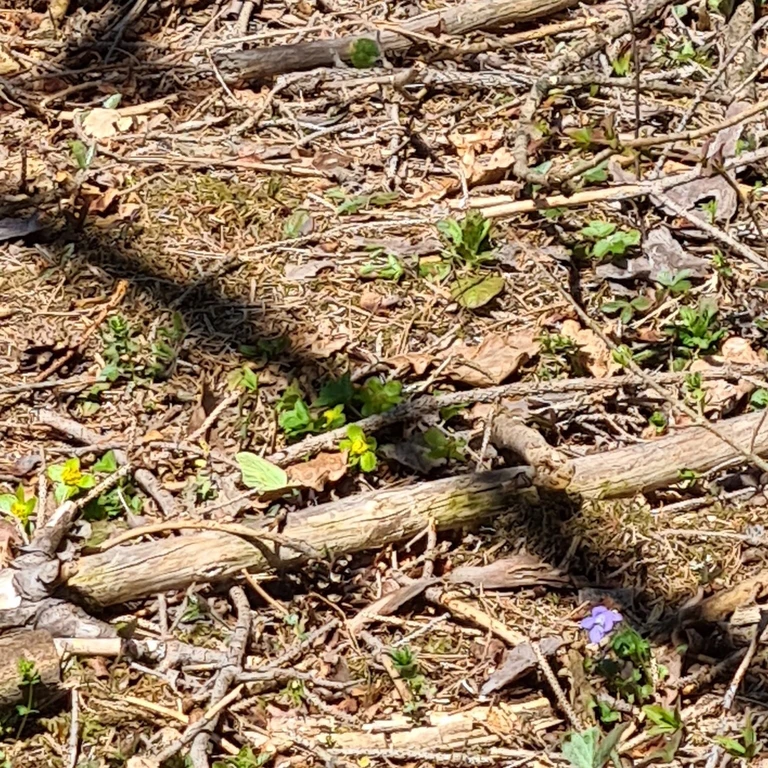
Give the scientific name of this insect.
Gonepteryx rhamni
